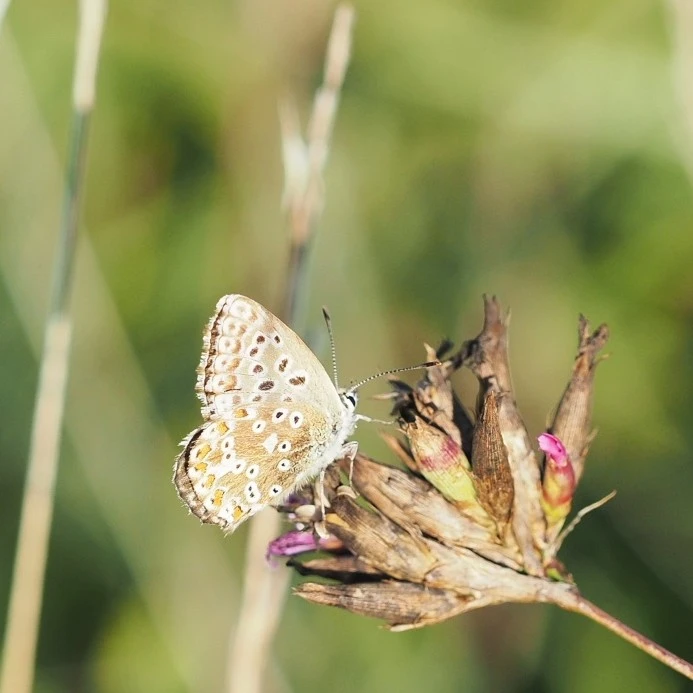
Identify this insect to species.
Lysandra coridon
